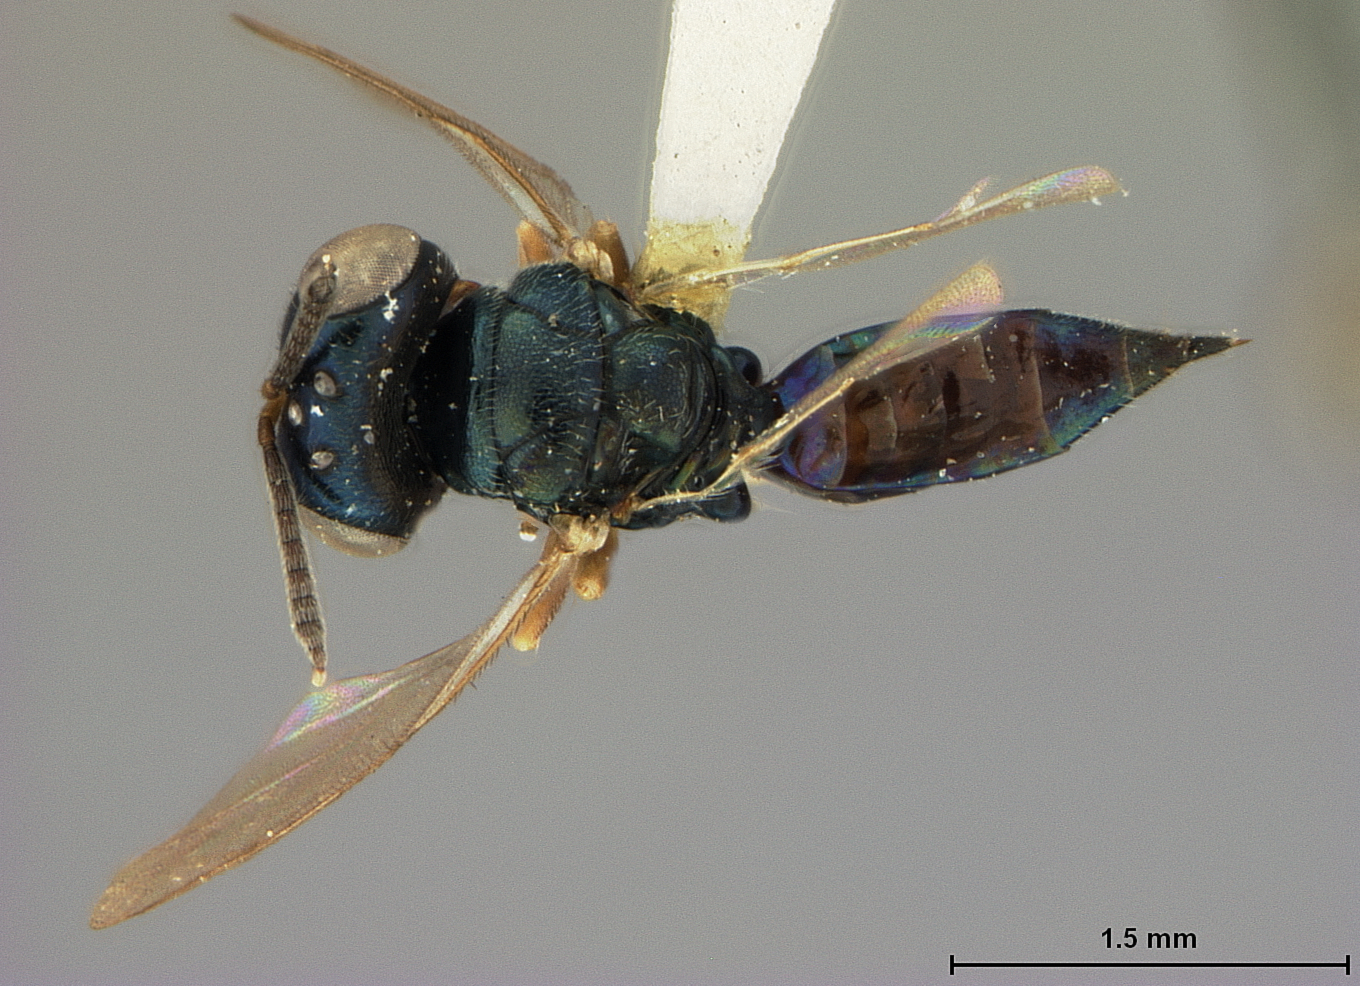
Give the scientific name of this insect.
Ormocerus pallidipes
